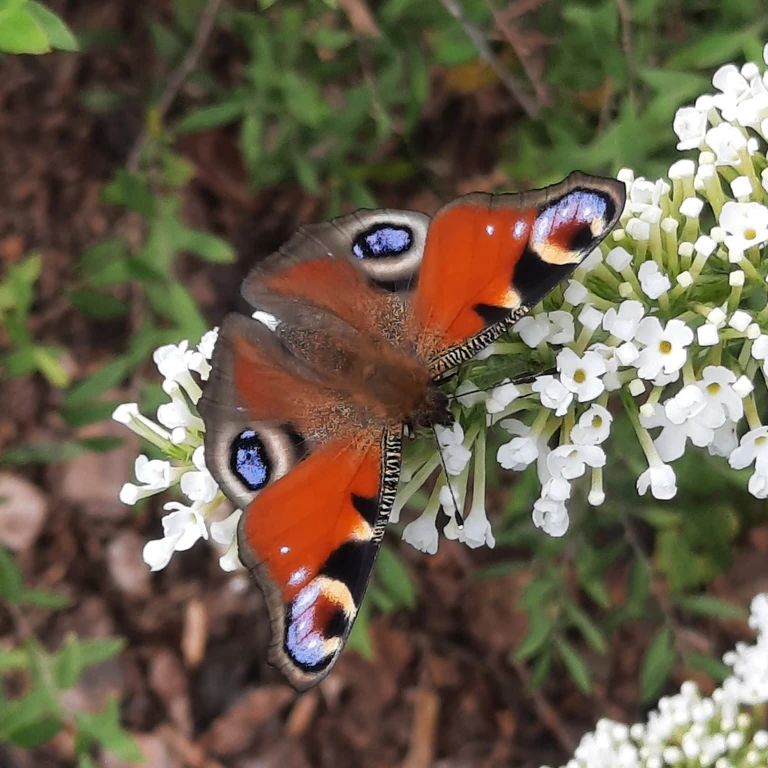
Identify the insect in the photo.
Aglais io
